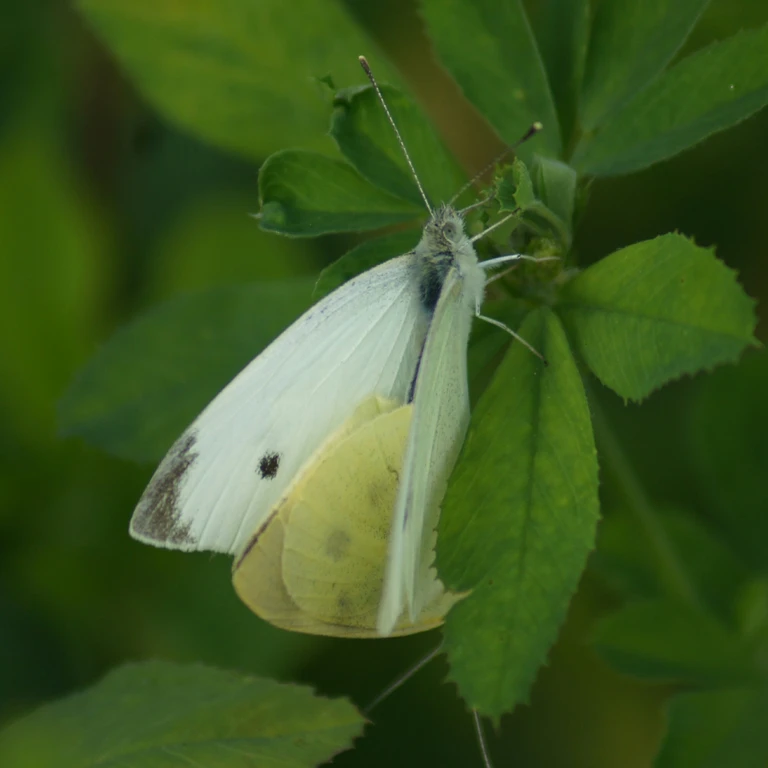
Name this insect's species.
Pieris rapae
